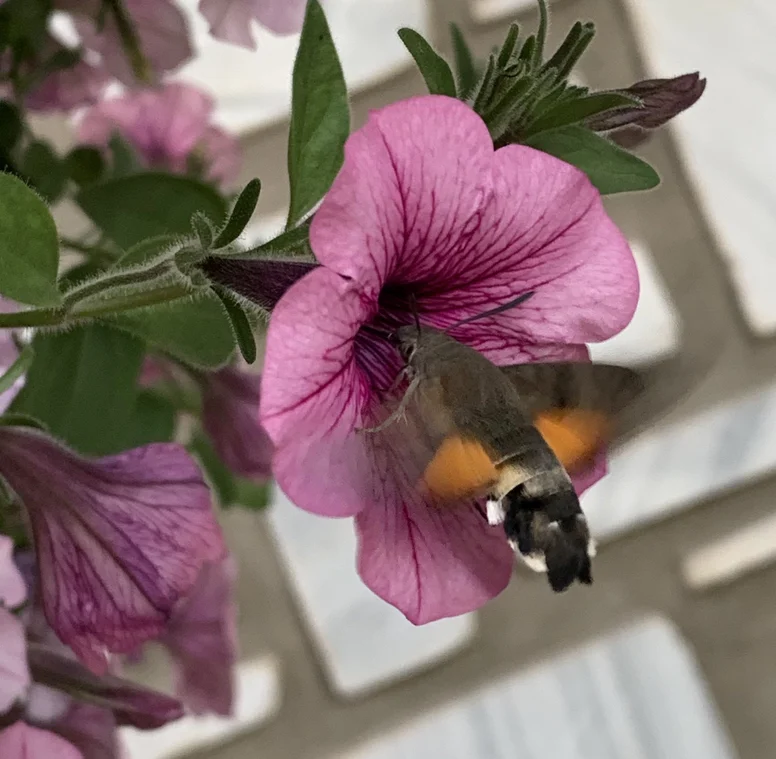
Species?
Macroglossum stellatarum
